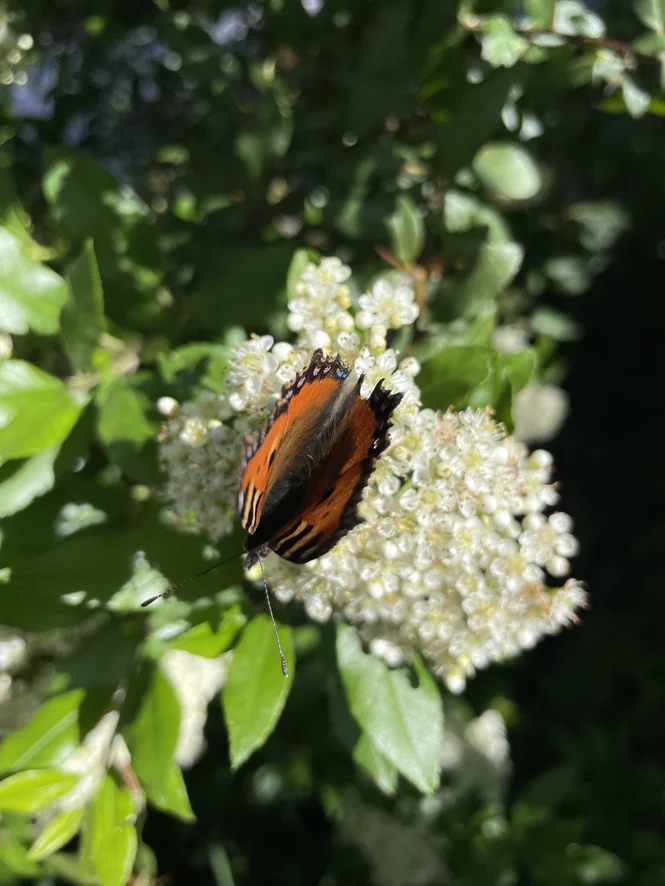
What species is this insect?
Aglais urticae
